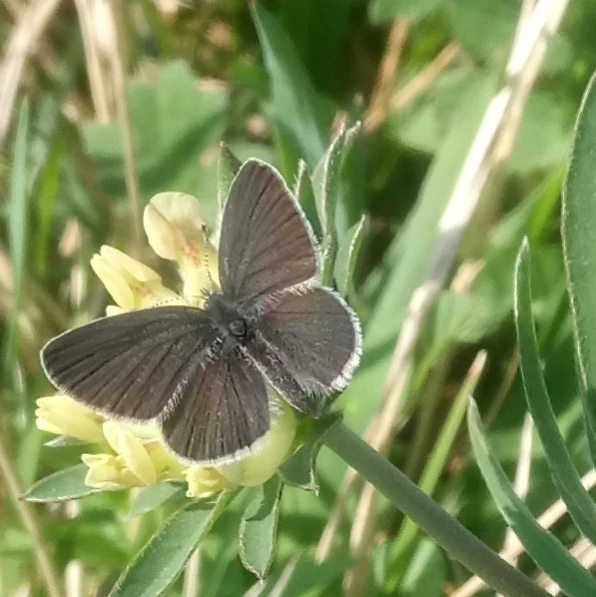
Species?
Cupido minimus
